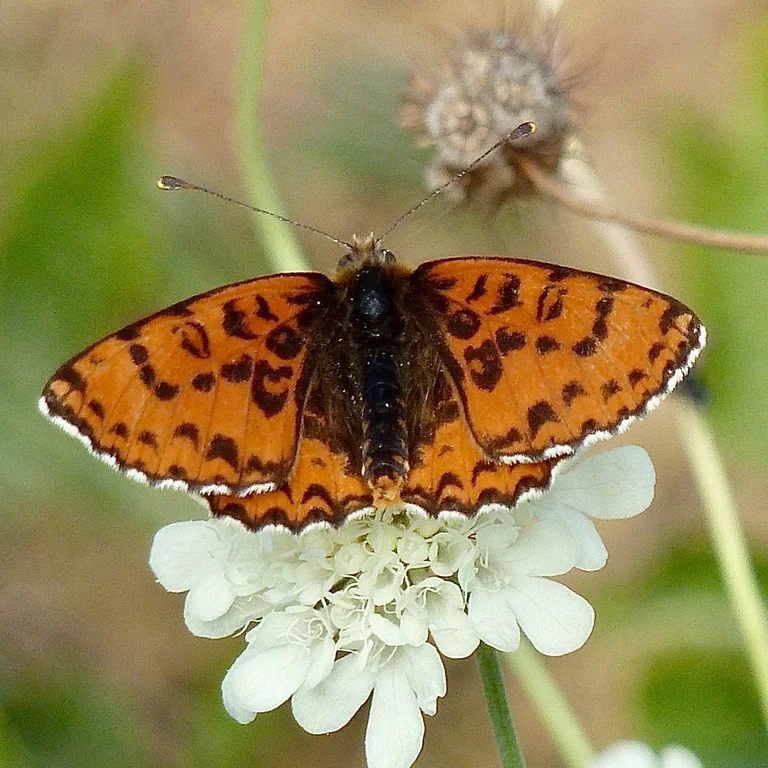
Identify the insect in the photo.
Melitaea didyma
